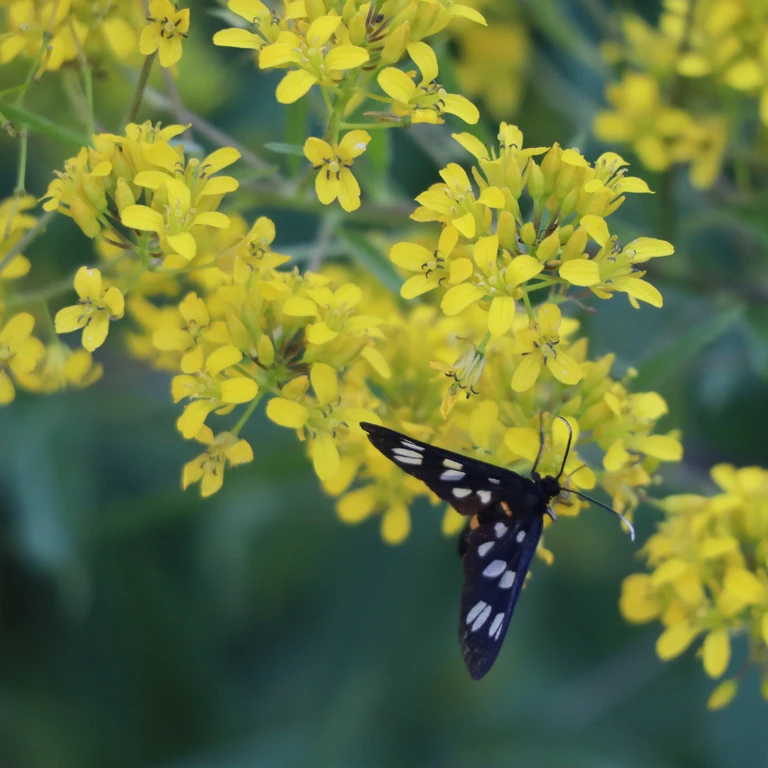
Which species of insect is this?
Amata phegea
